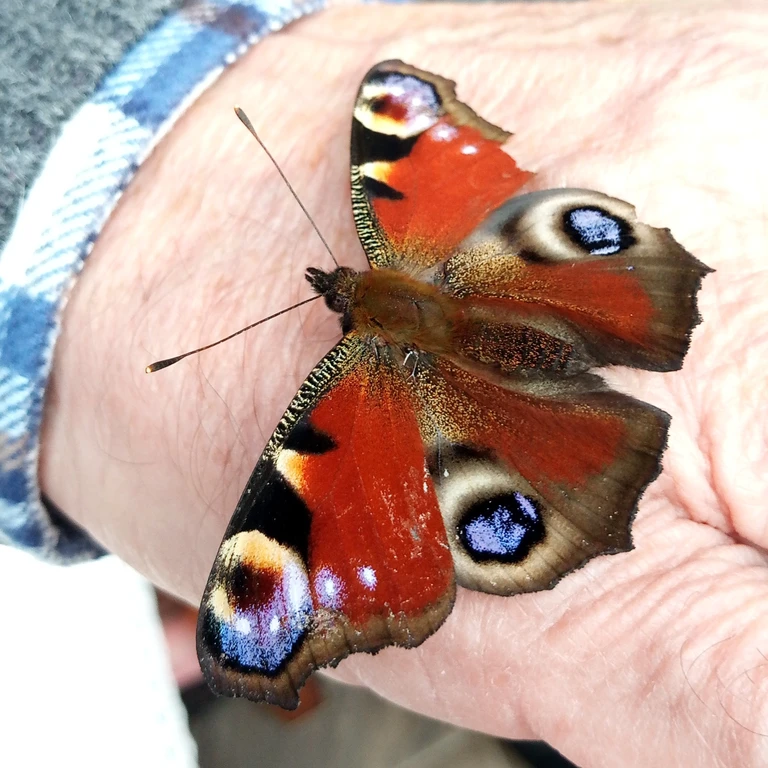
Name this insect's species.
Aglais io
